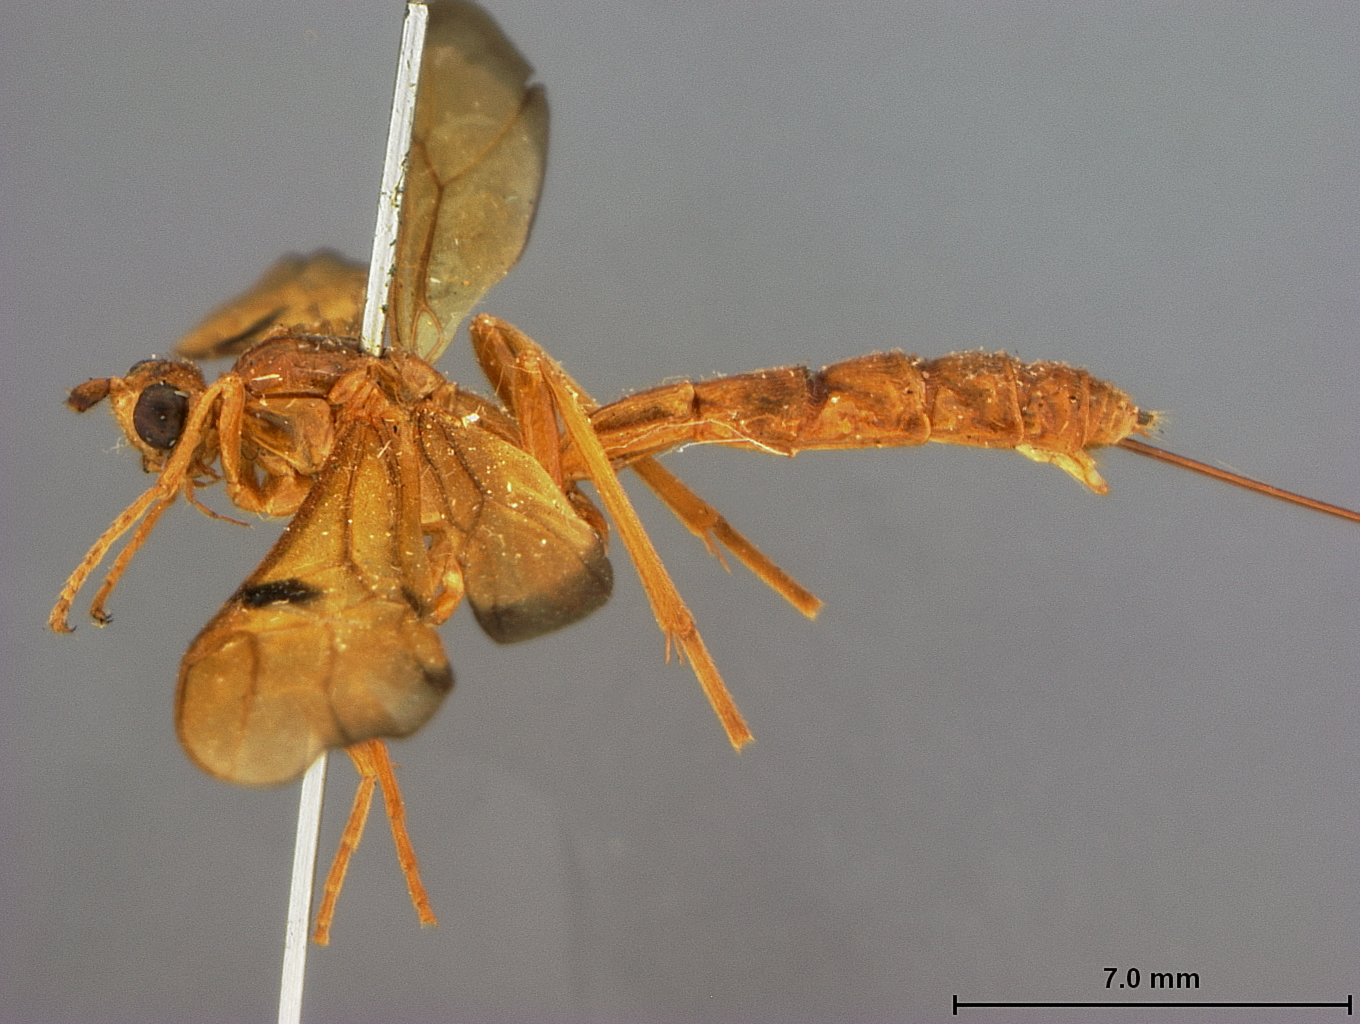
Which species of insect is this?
Zaglyptogastra abbotti
